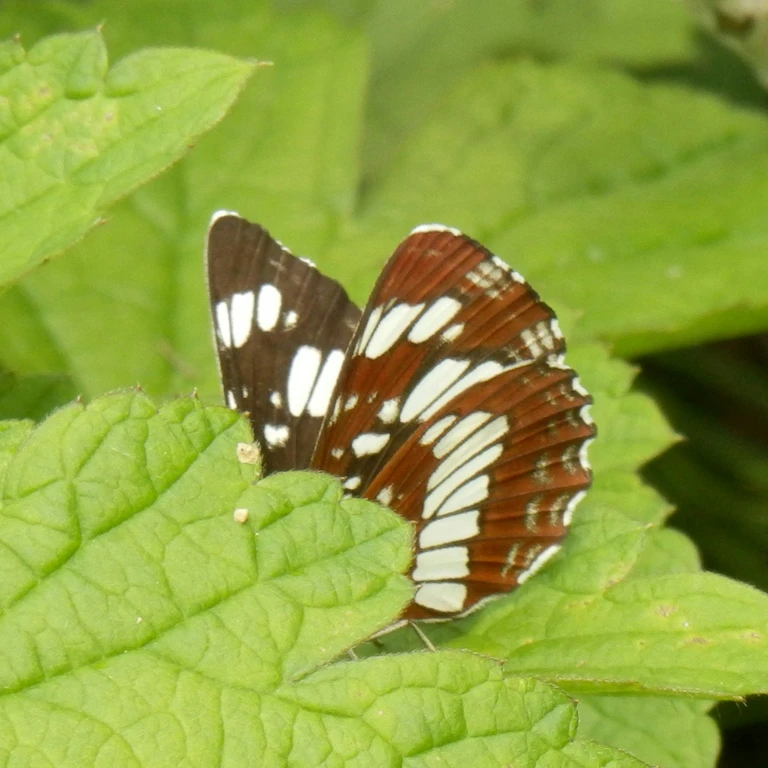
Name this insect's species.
Neptis rivularis
